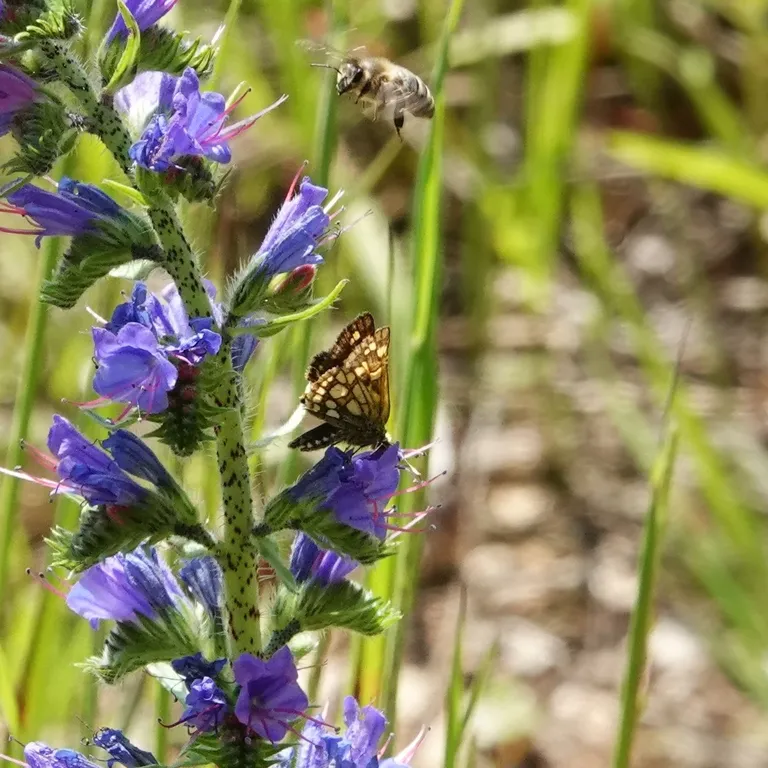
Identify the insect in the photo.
Carterocephalus palaemon
